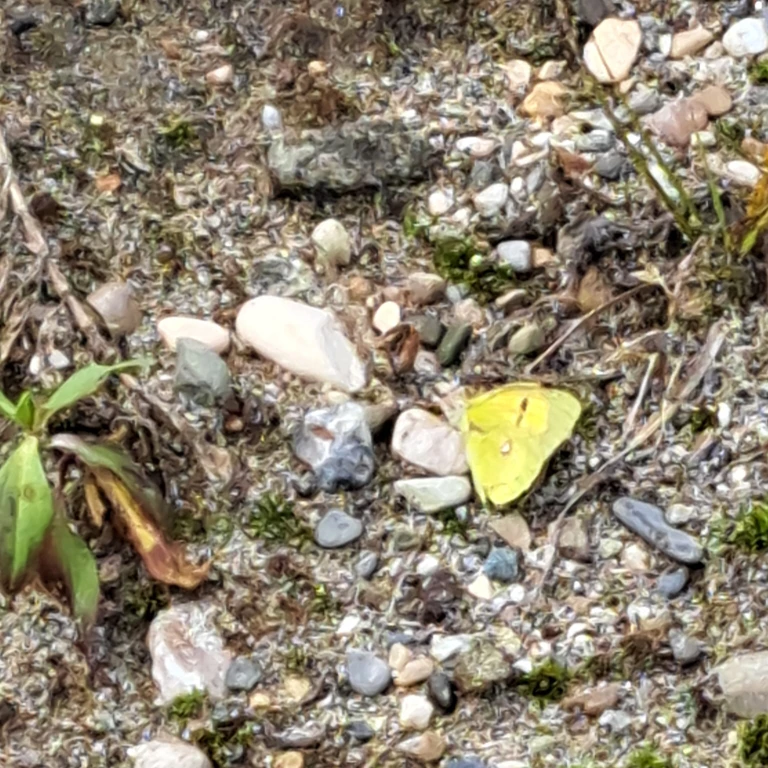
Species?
Colias croceus
